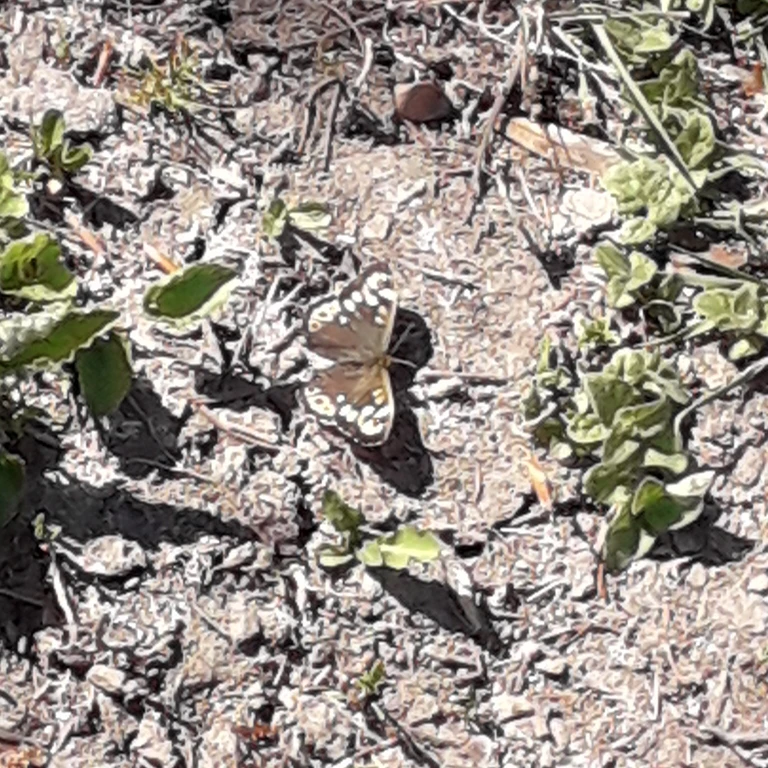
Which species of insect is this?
Pararge aegeria
